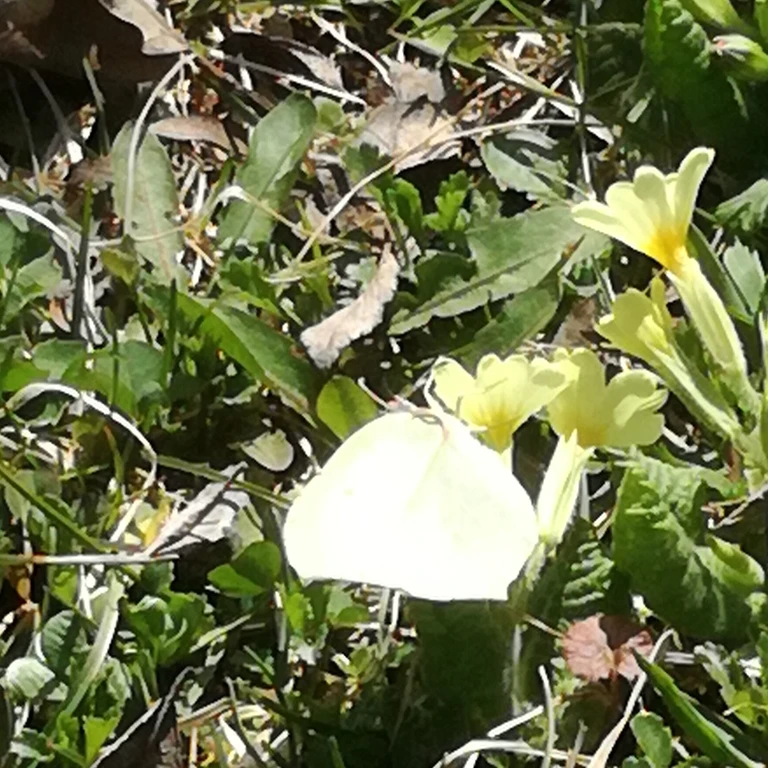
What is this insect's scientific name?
Gonepteryx rhamni
